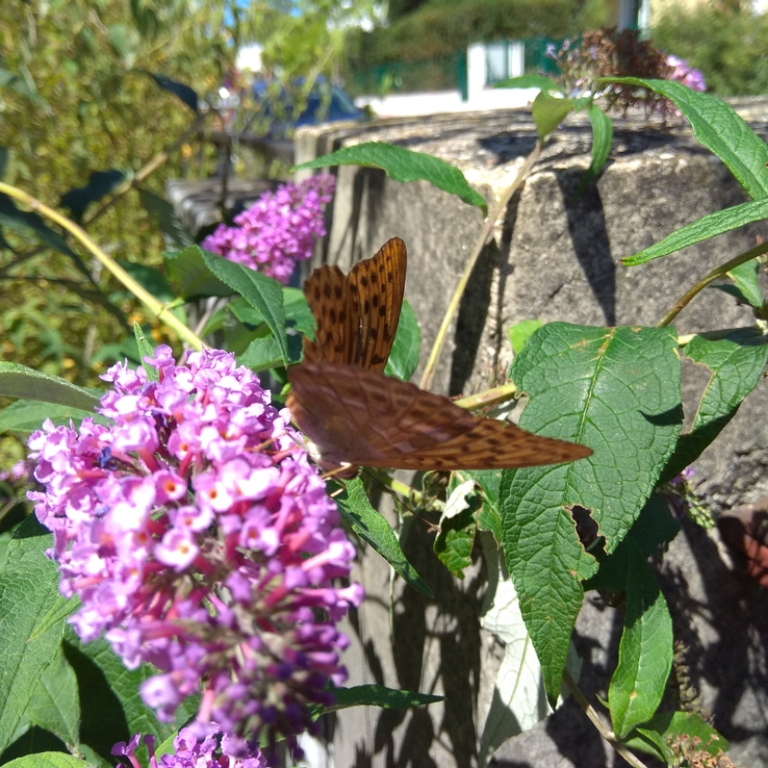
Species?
Argynnis paphia
